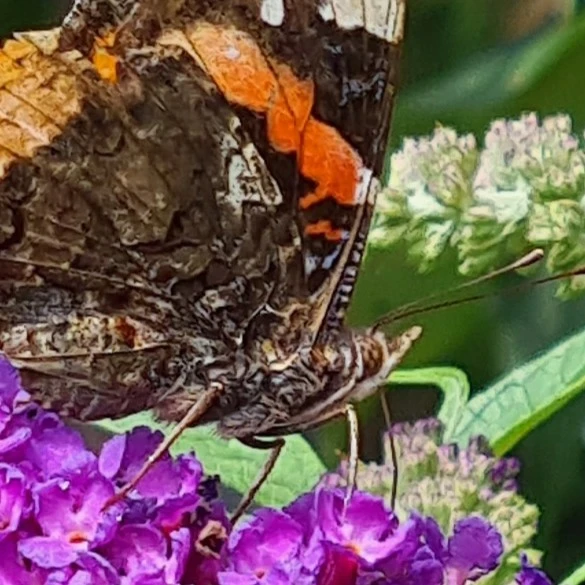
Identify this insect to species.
Vanessa atalanta
